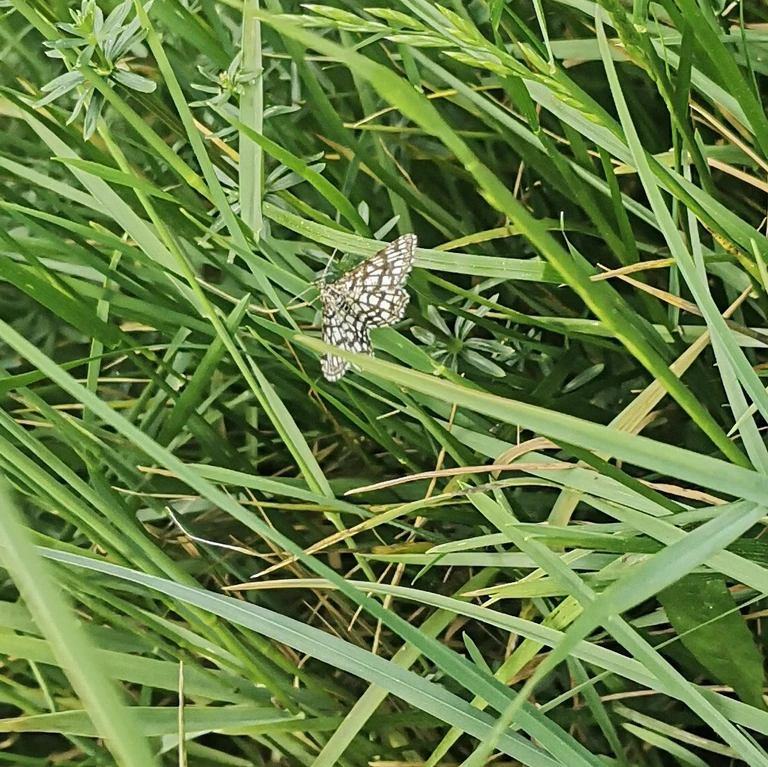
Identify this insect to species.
Chiasmia clathrata
